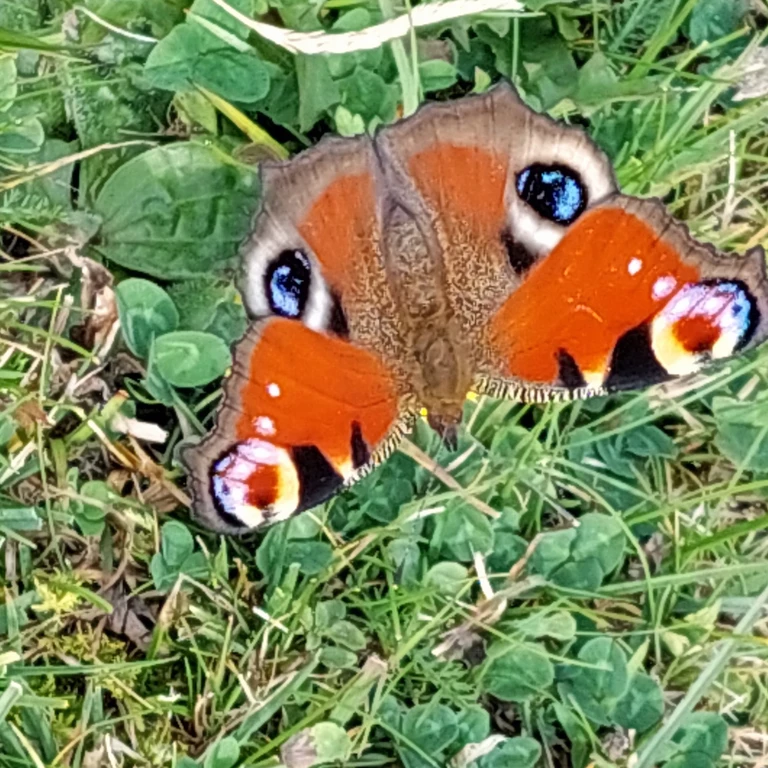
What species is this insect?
Aglais io
